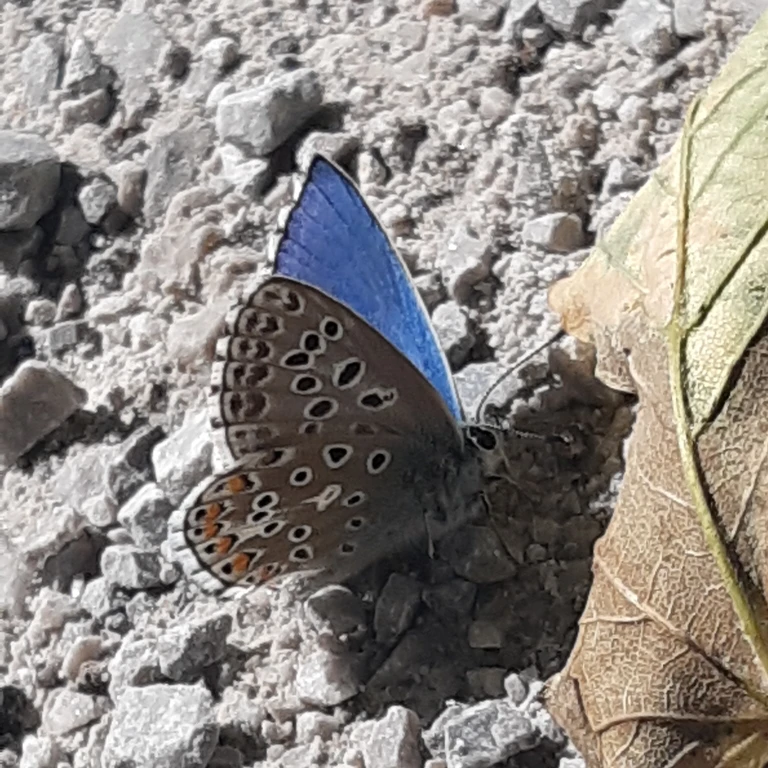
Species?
Lysandra bellargus
